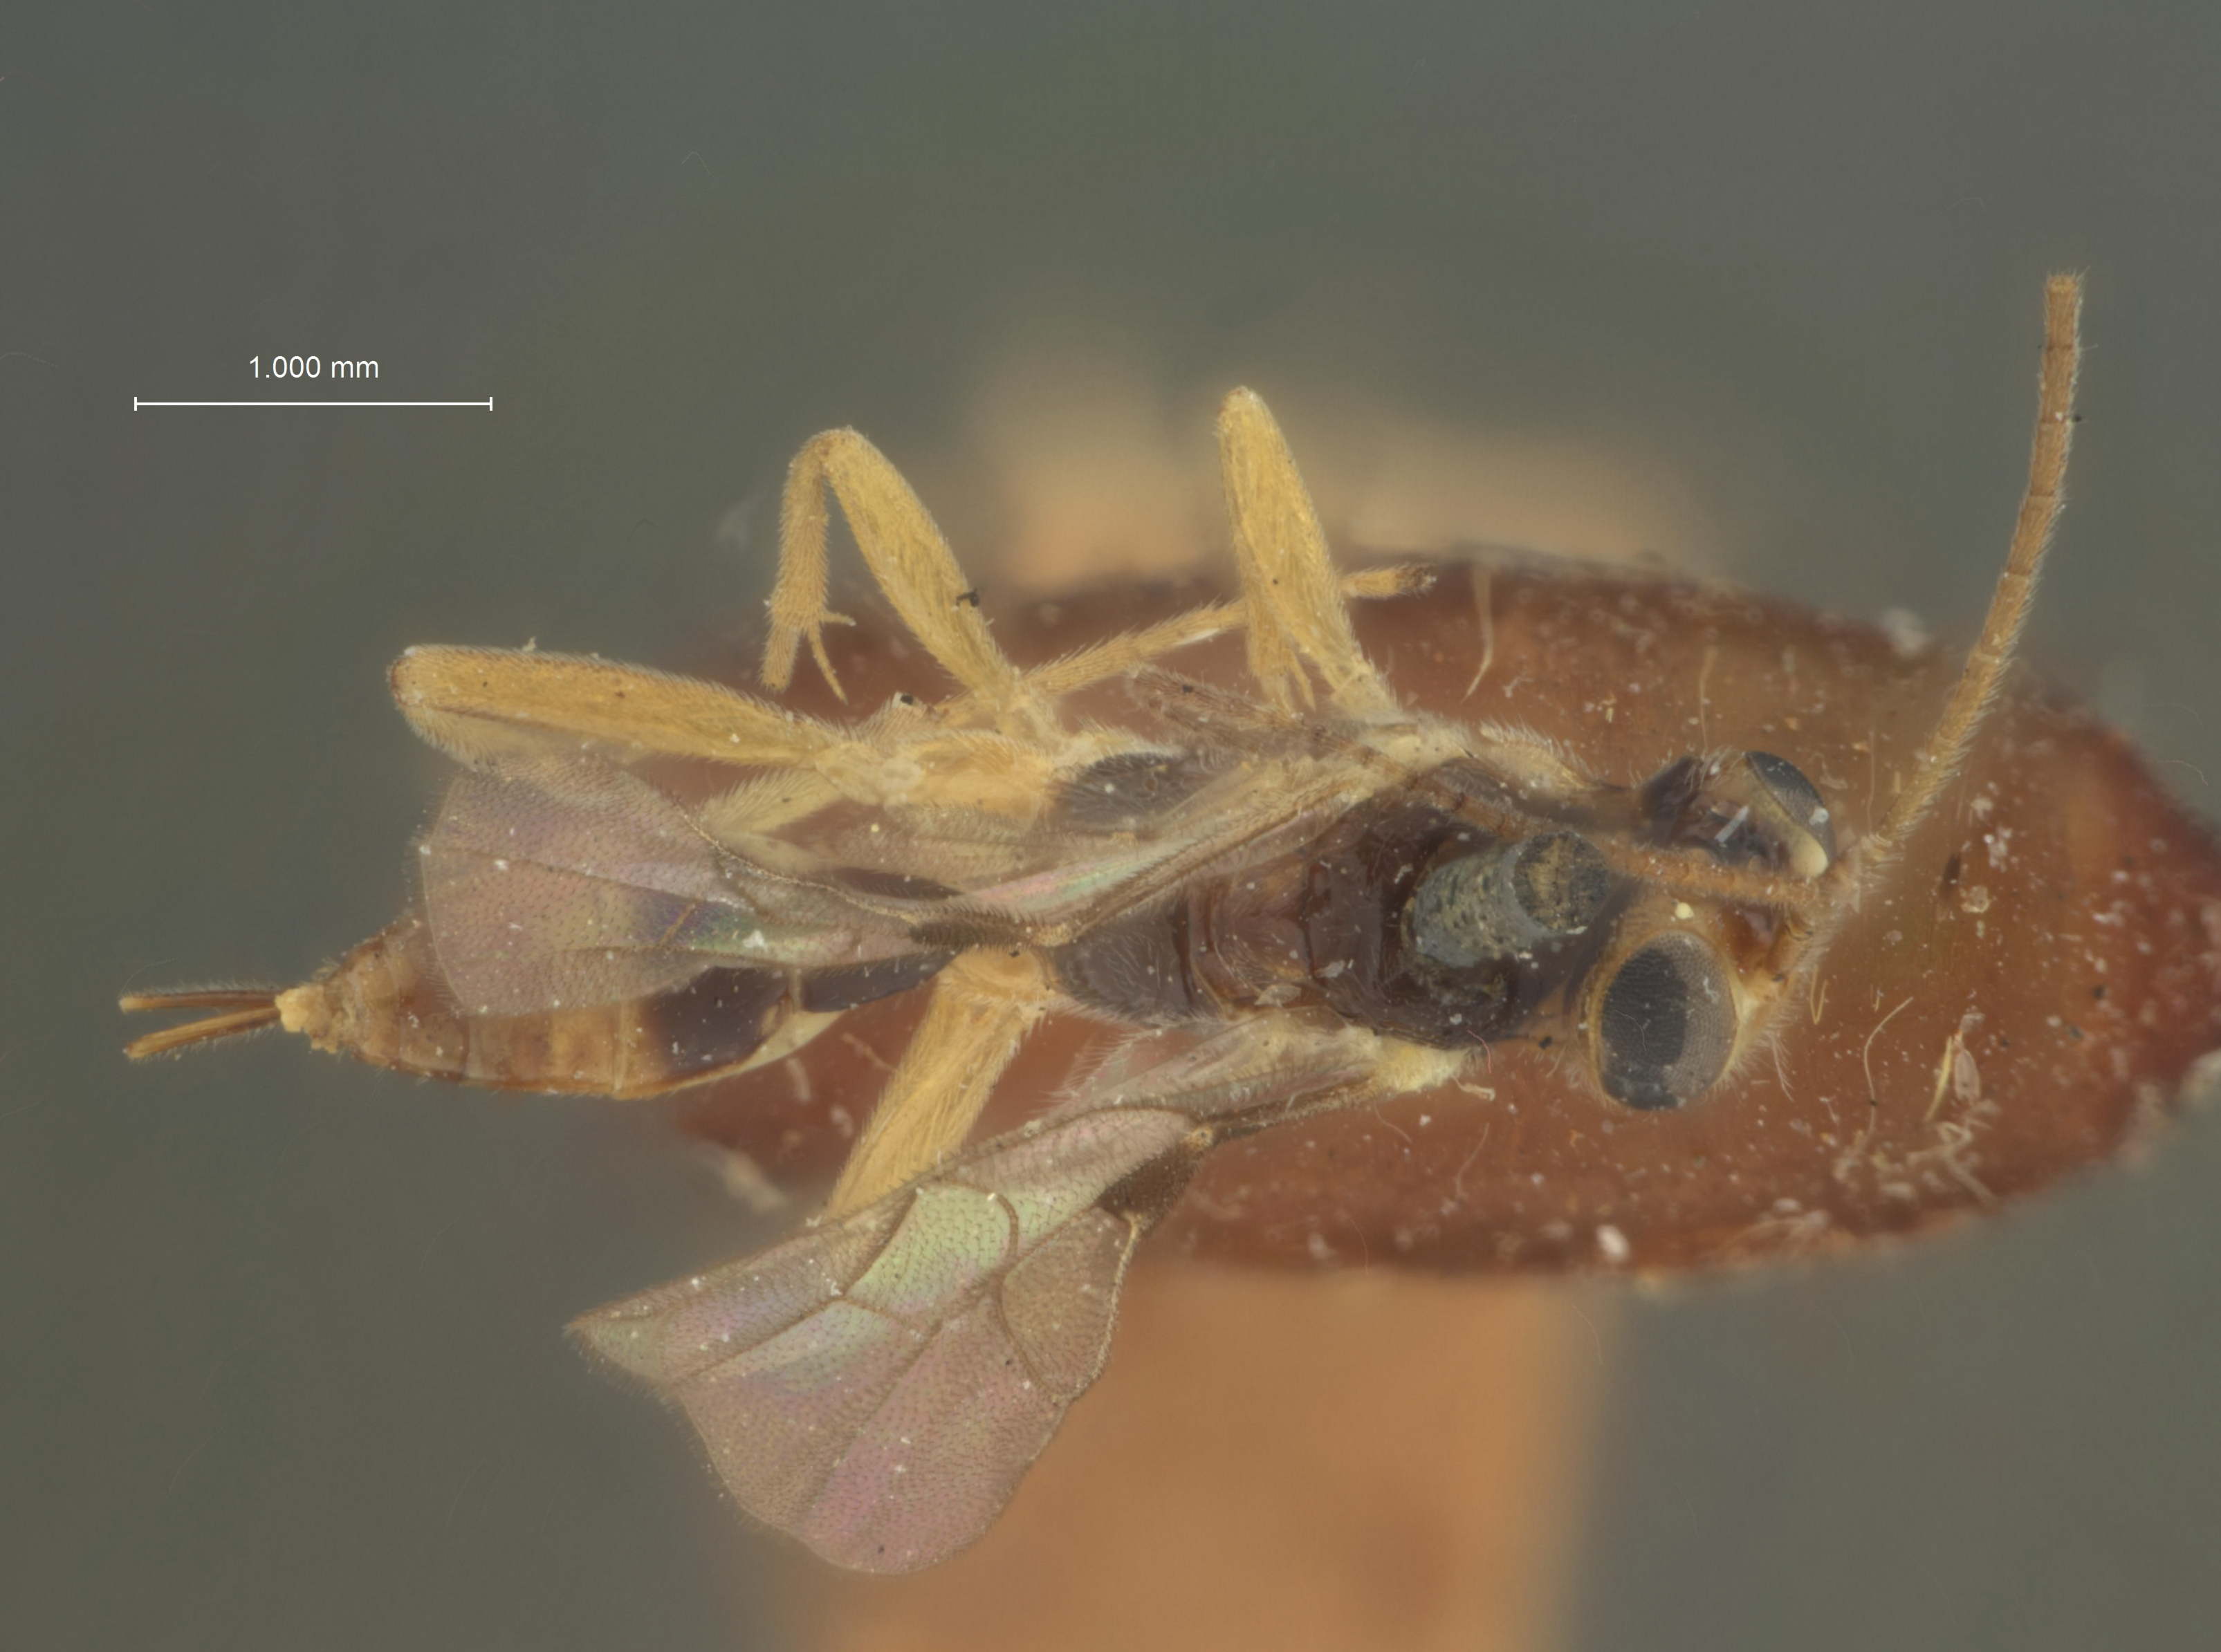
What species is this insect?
Mesochorus tachinae
